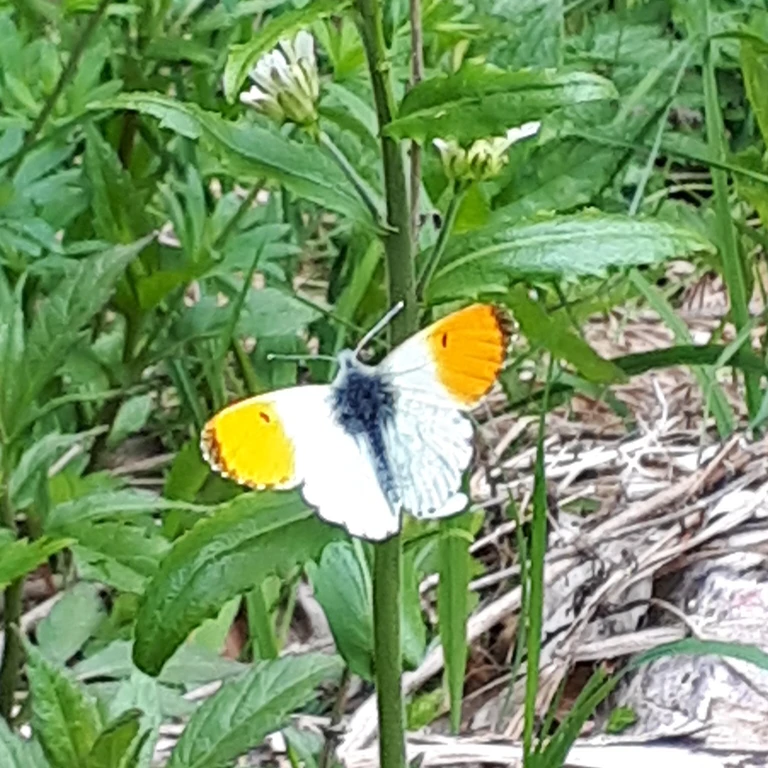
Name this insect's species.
Anthocharis cardamines
